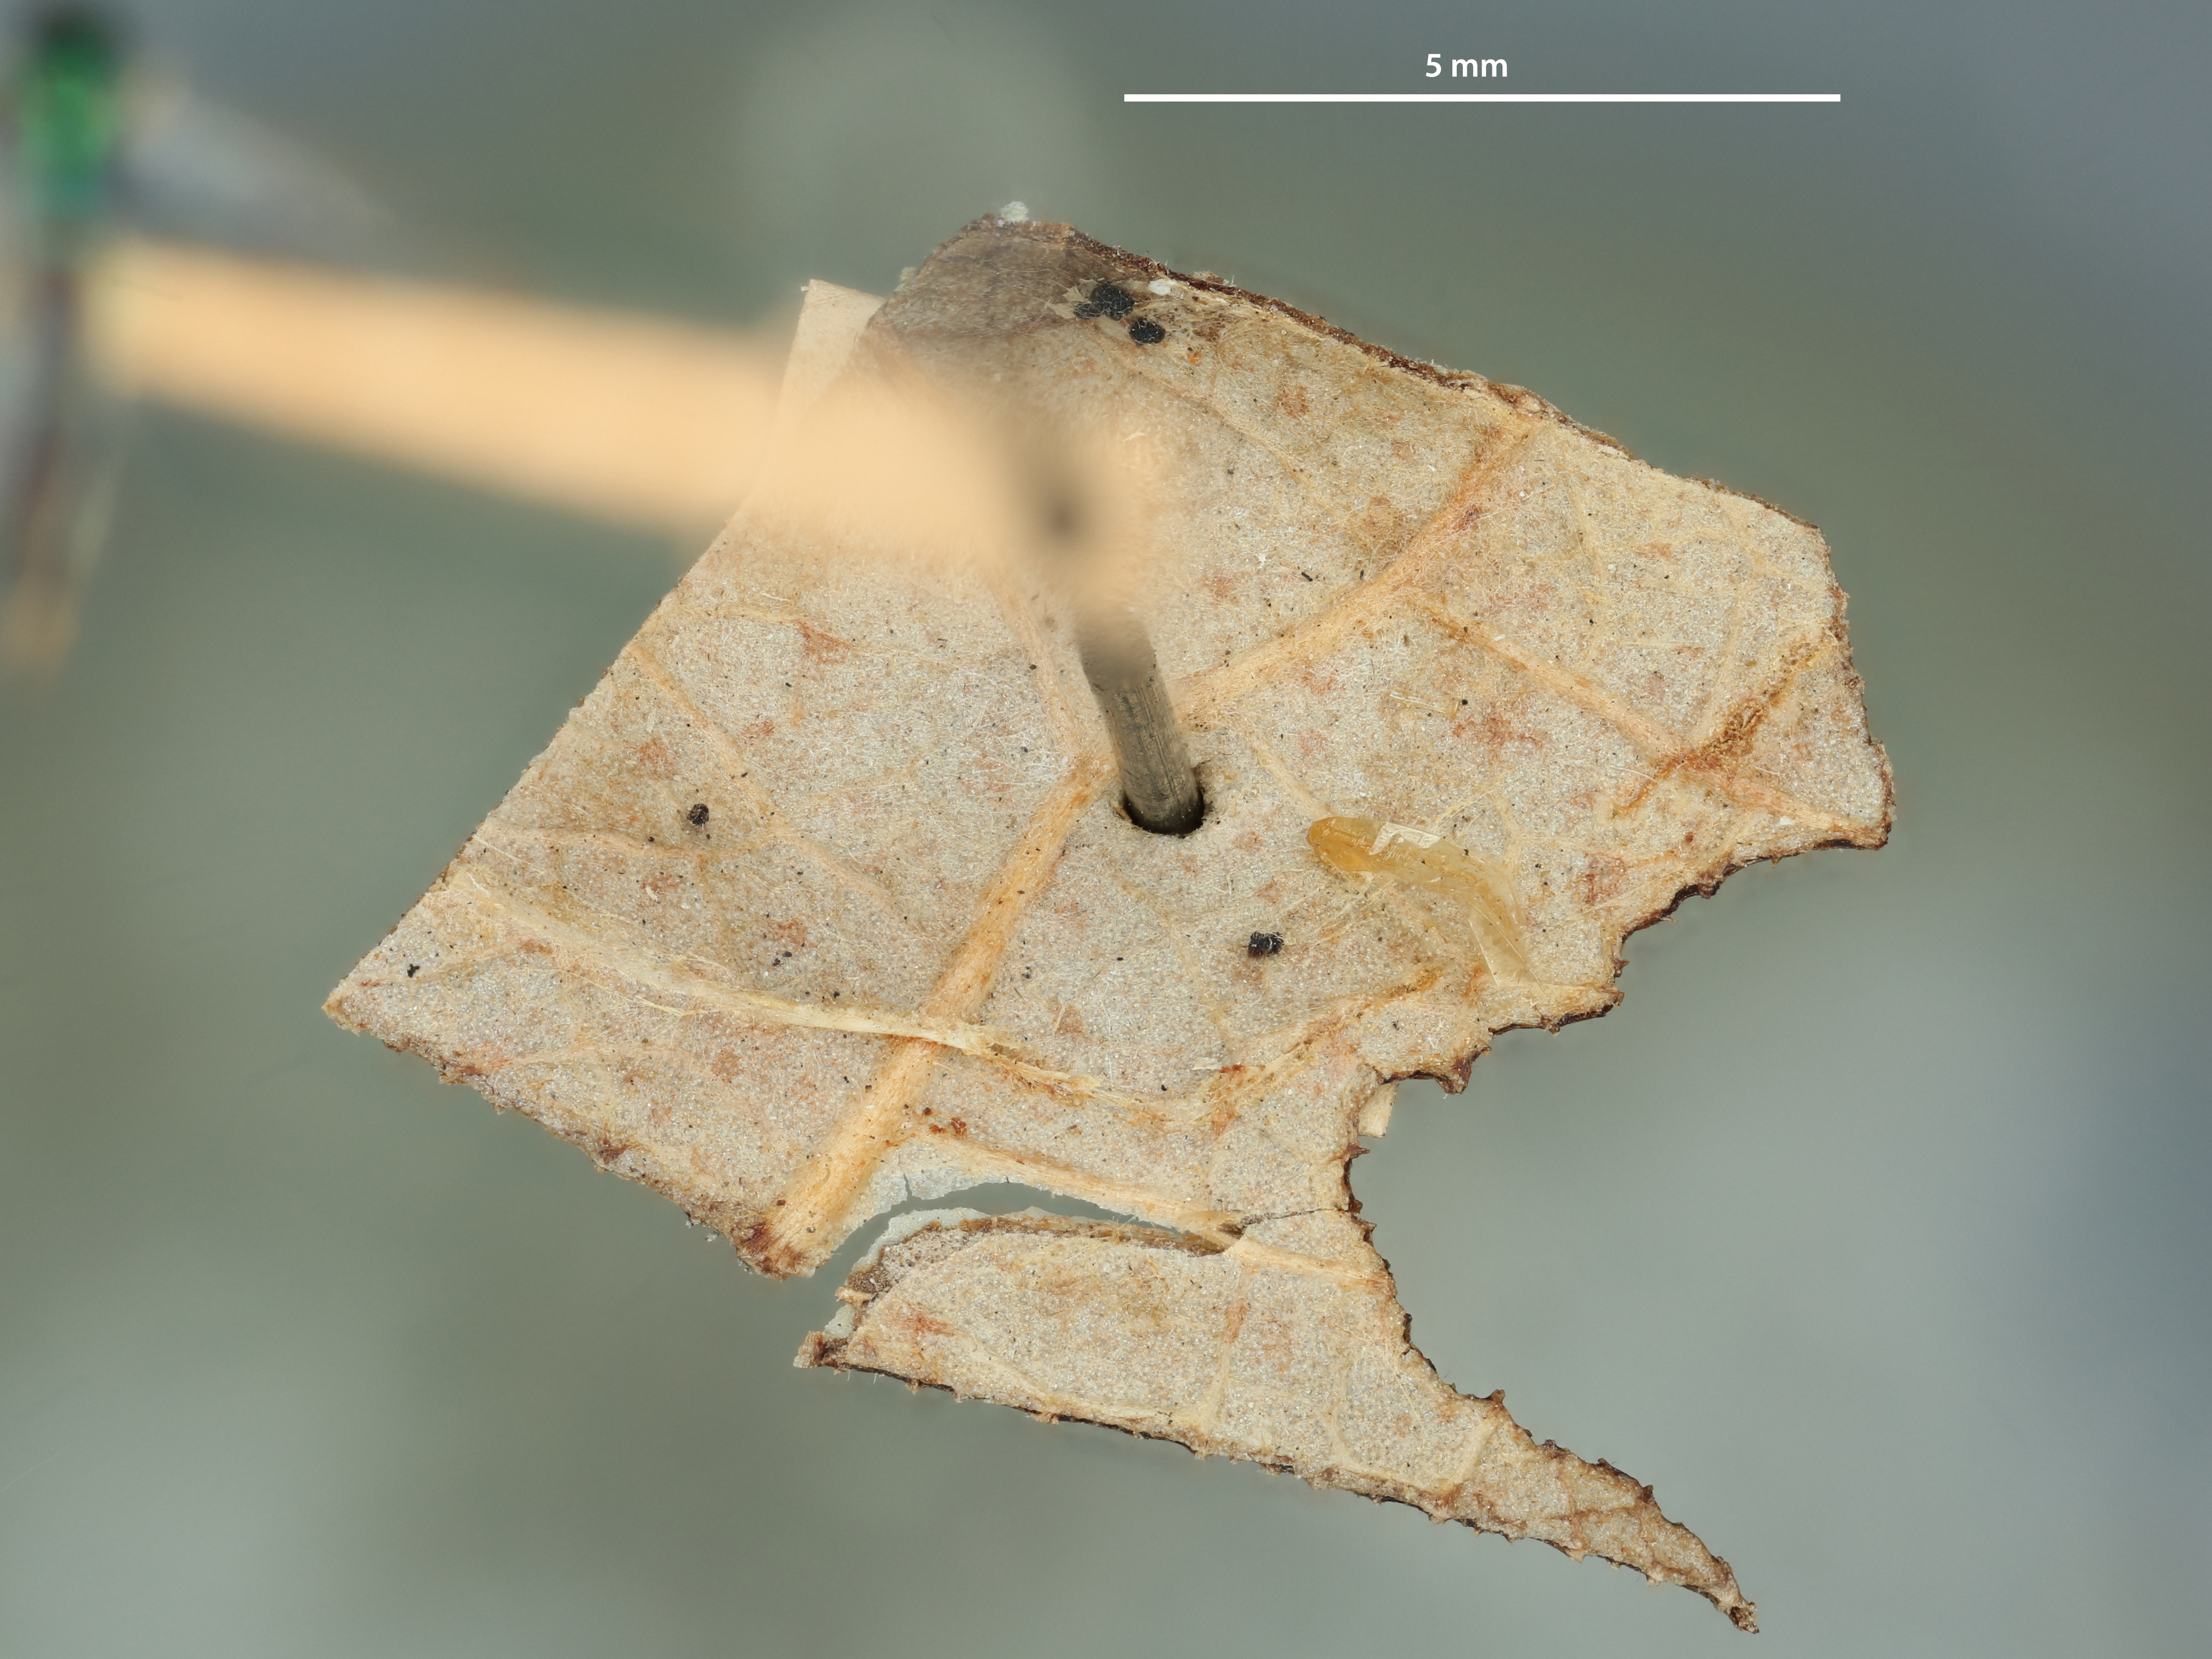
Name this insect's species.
Sympiesis dolichogaster
